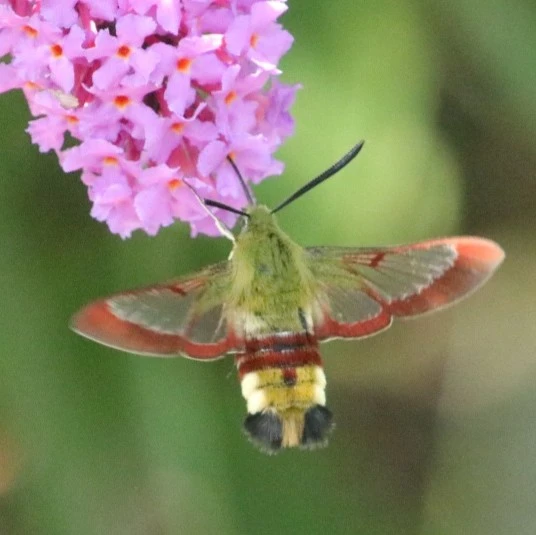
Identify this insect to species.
Hemaris fuciformis
